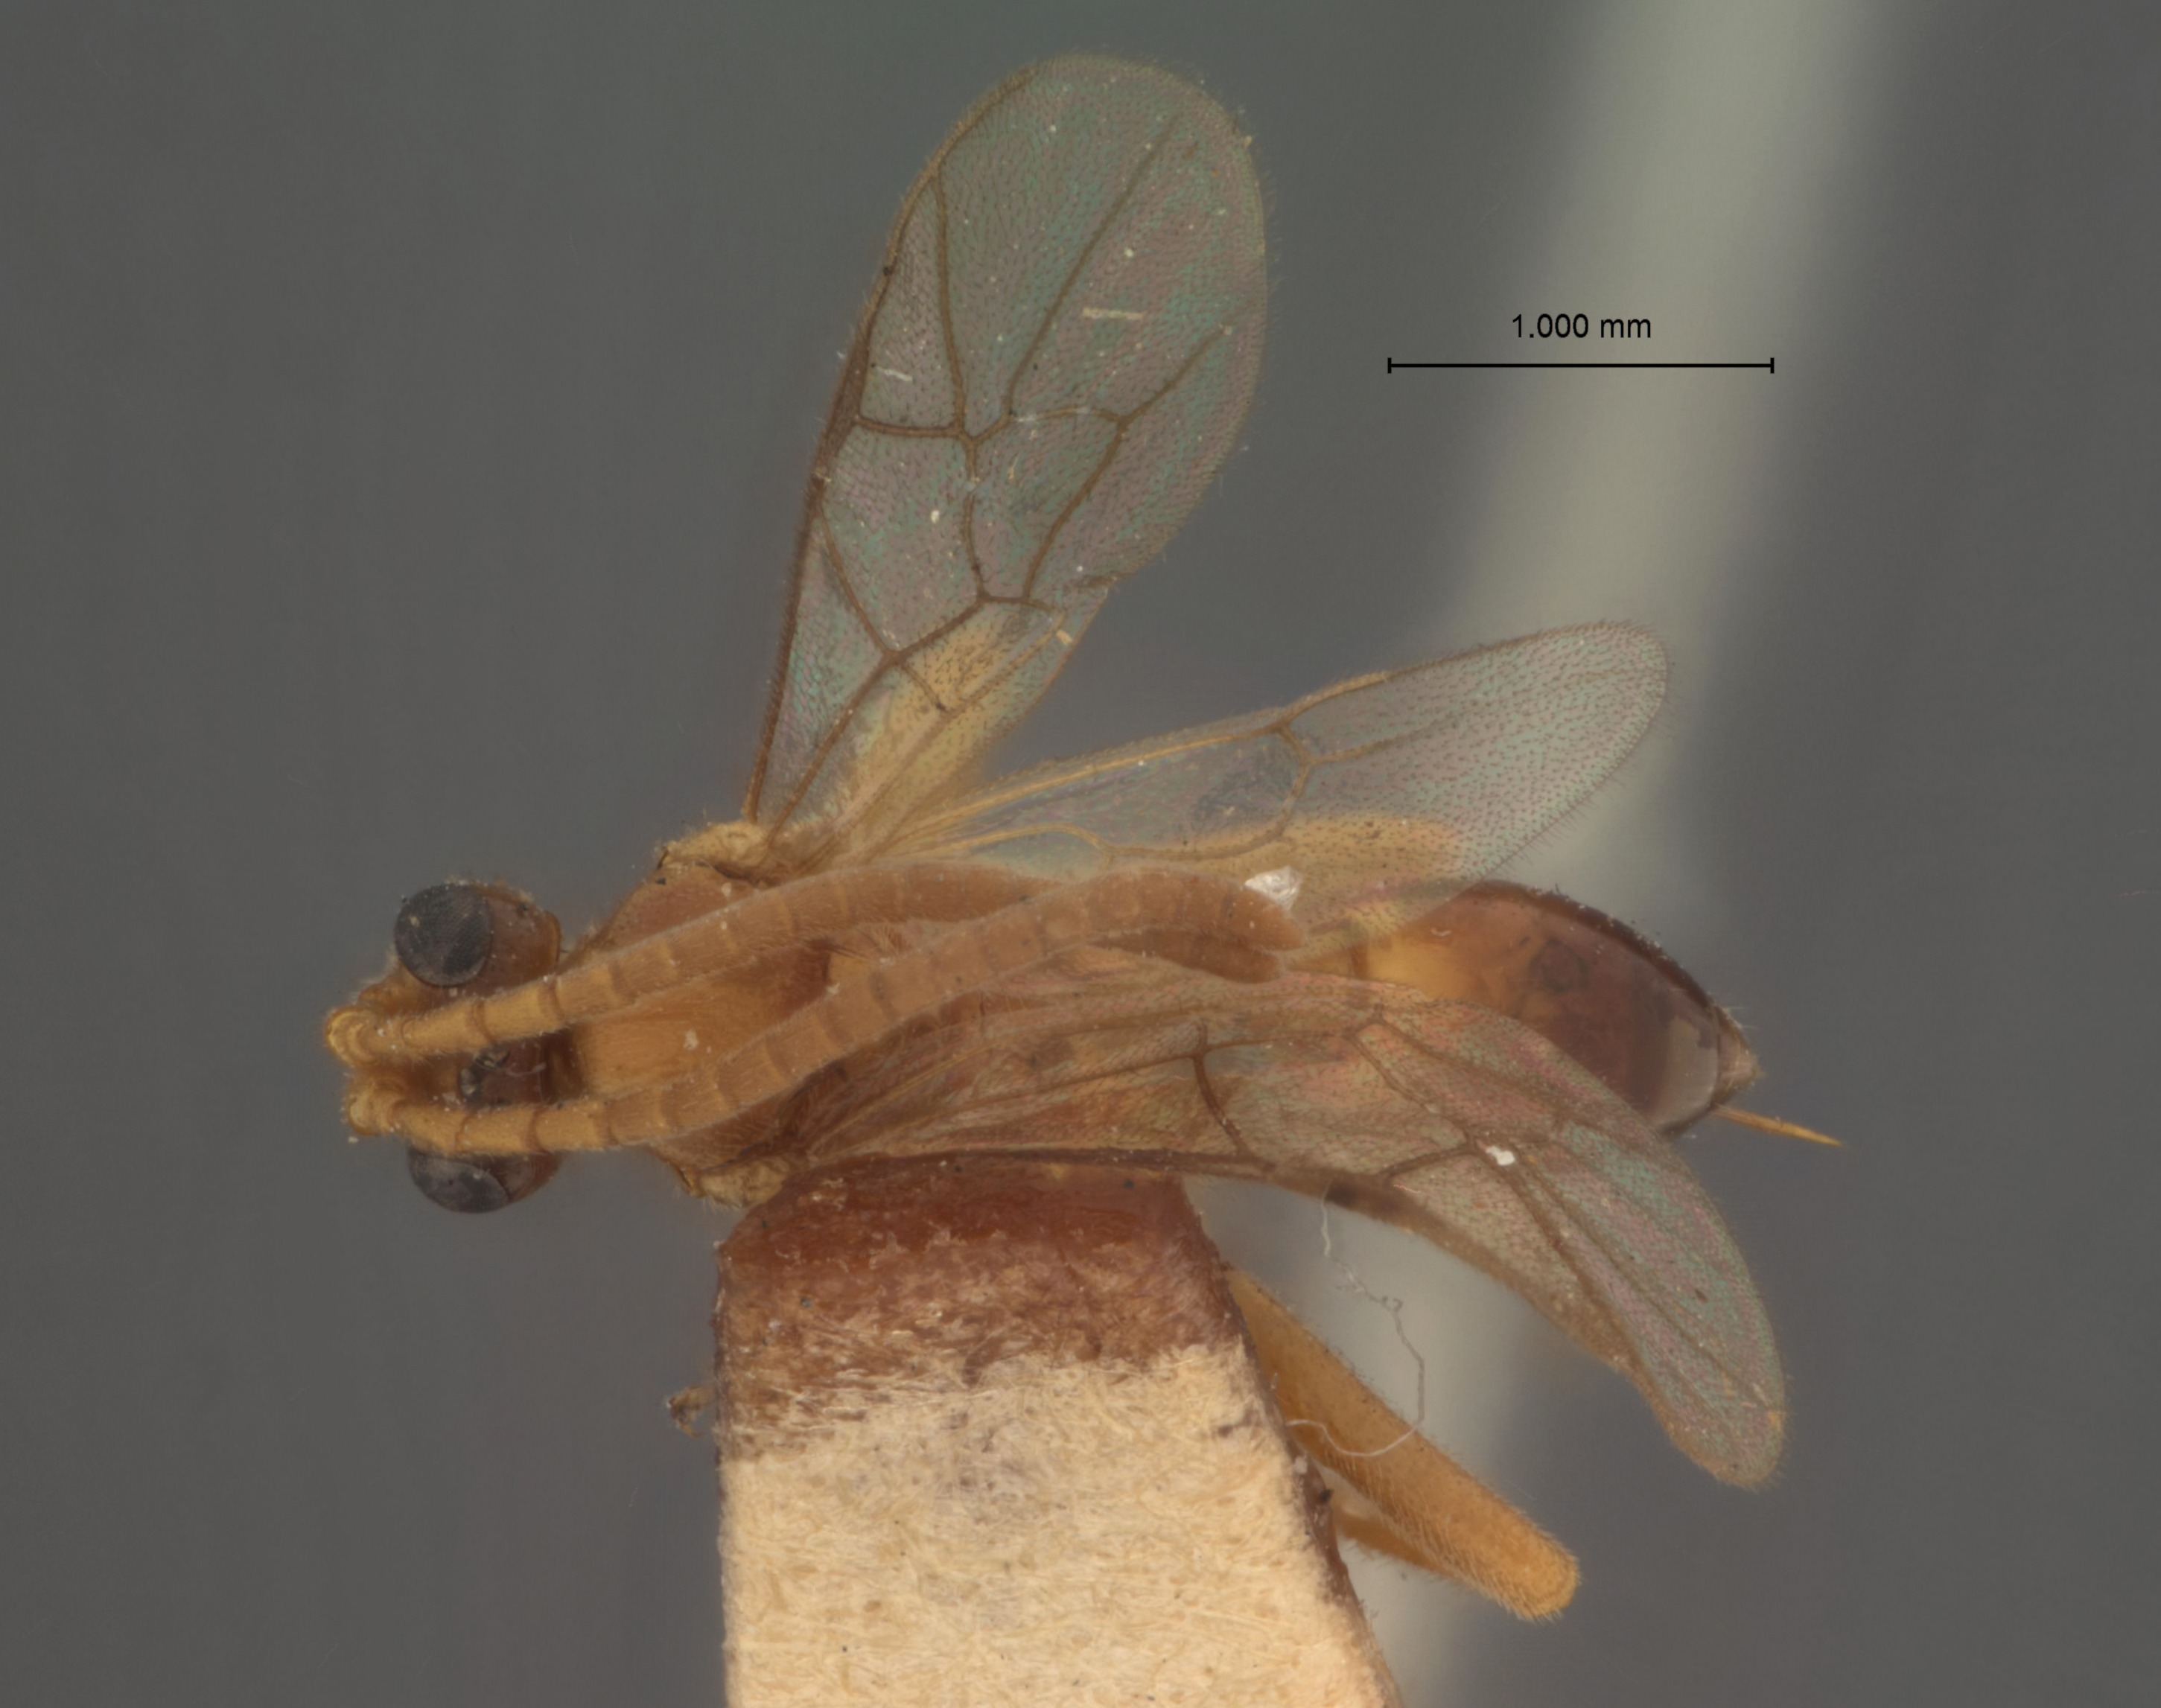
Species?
Myersia pallida
